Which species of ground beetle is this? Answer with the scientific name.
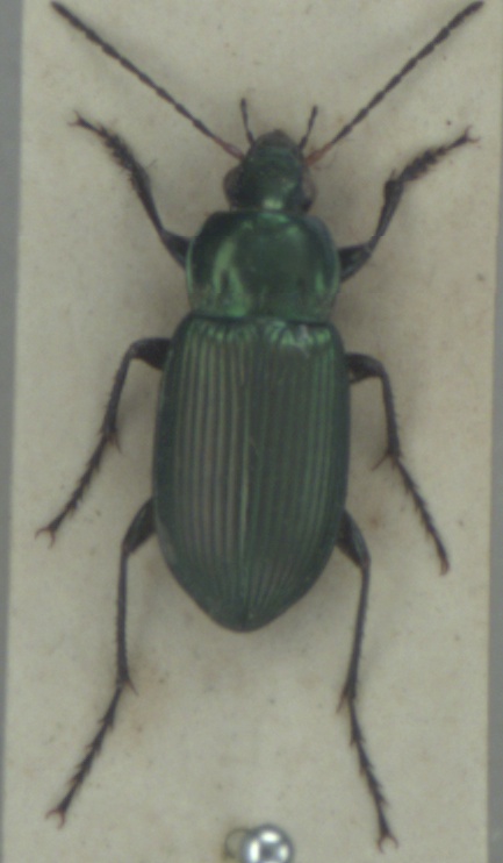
Poecilus cupreus
